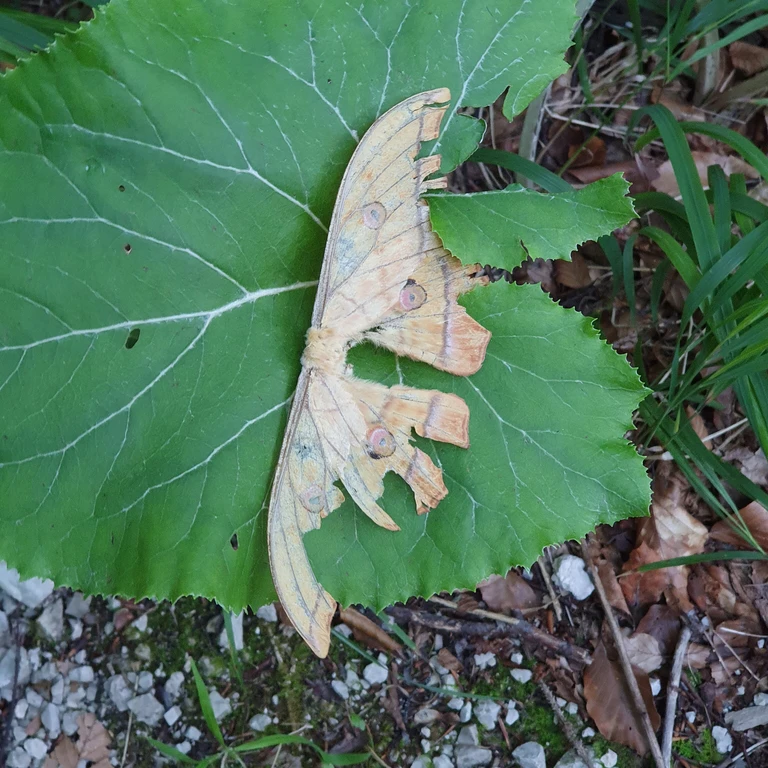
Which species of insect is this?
Antheraea yamamai
